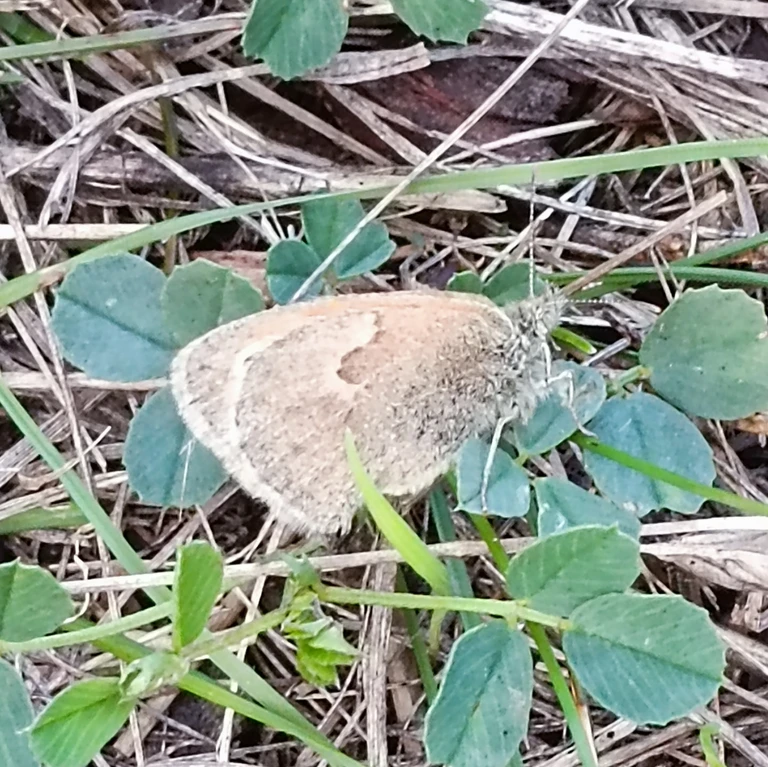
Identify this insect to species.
Coenonympha pamphilus
